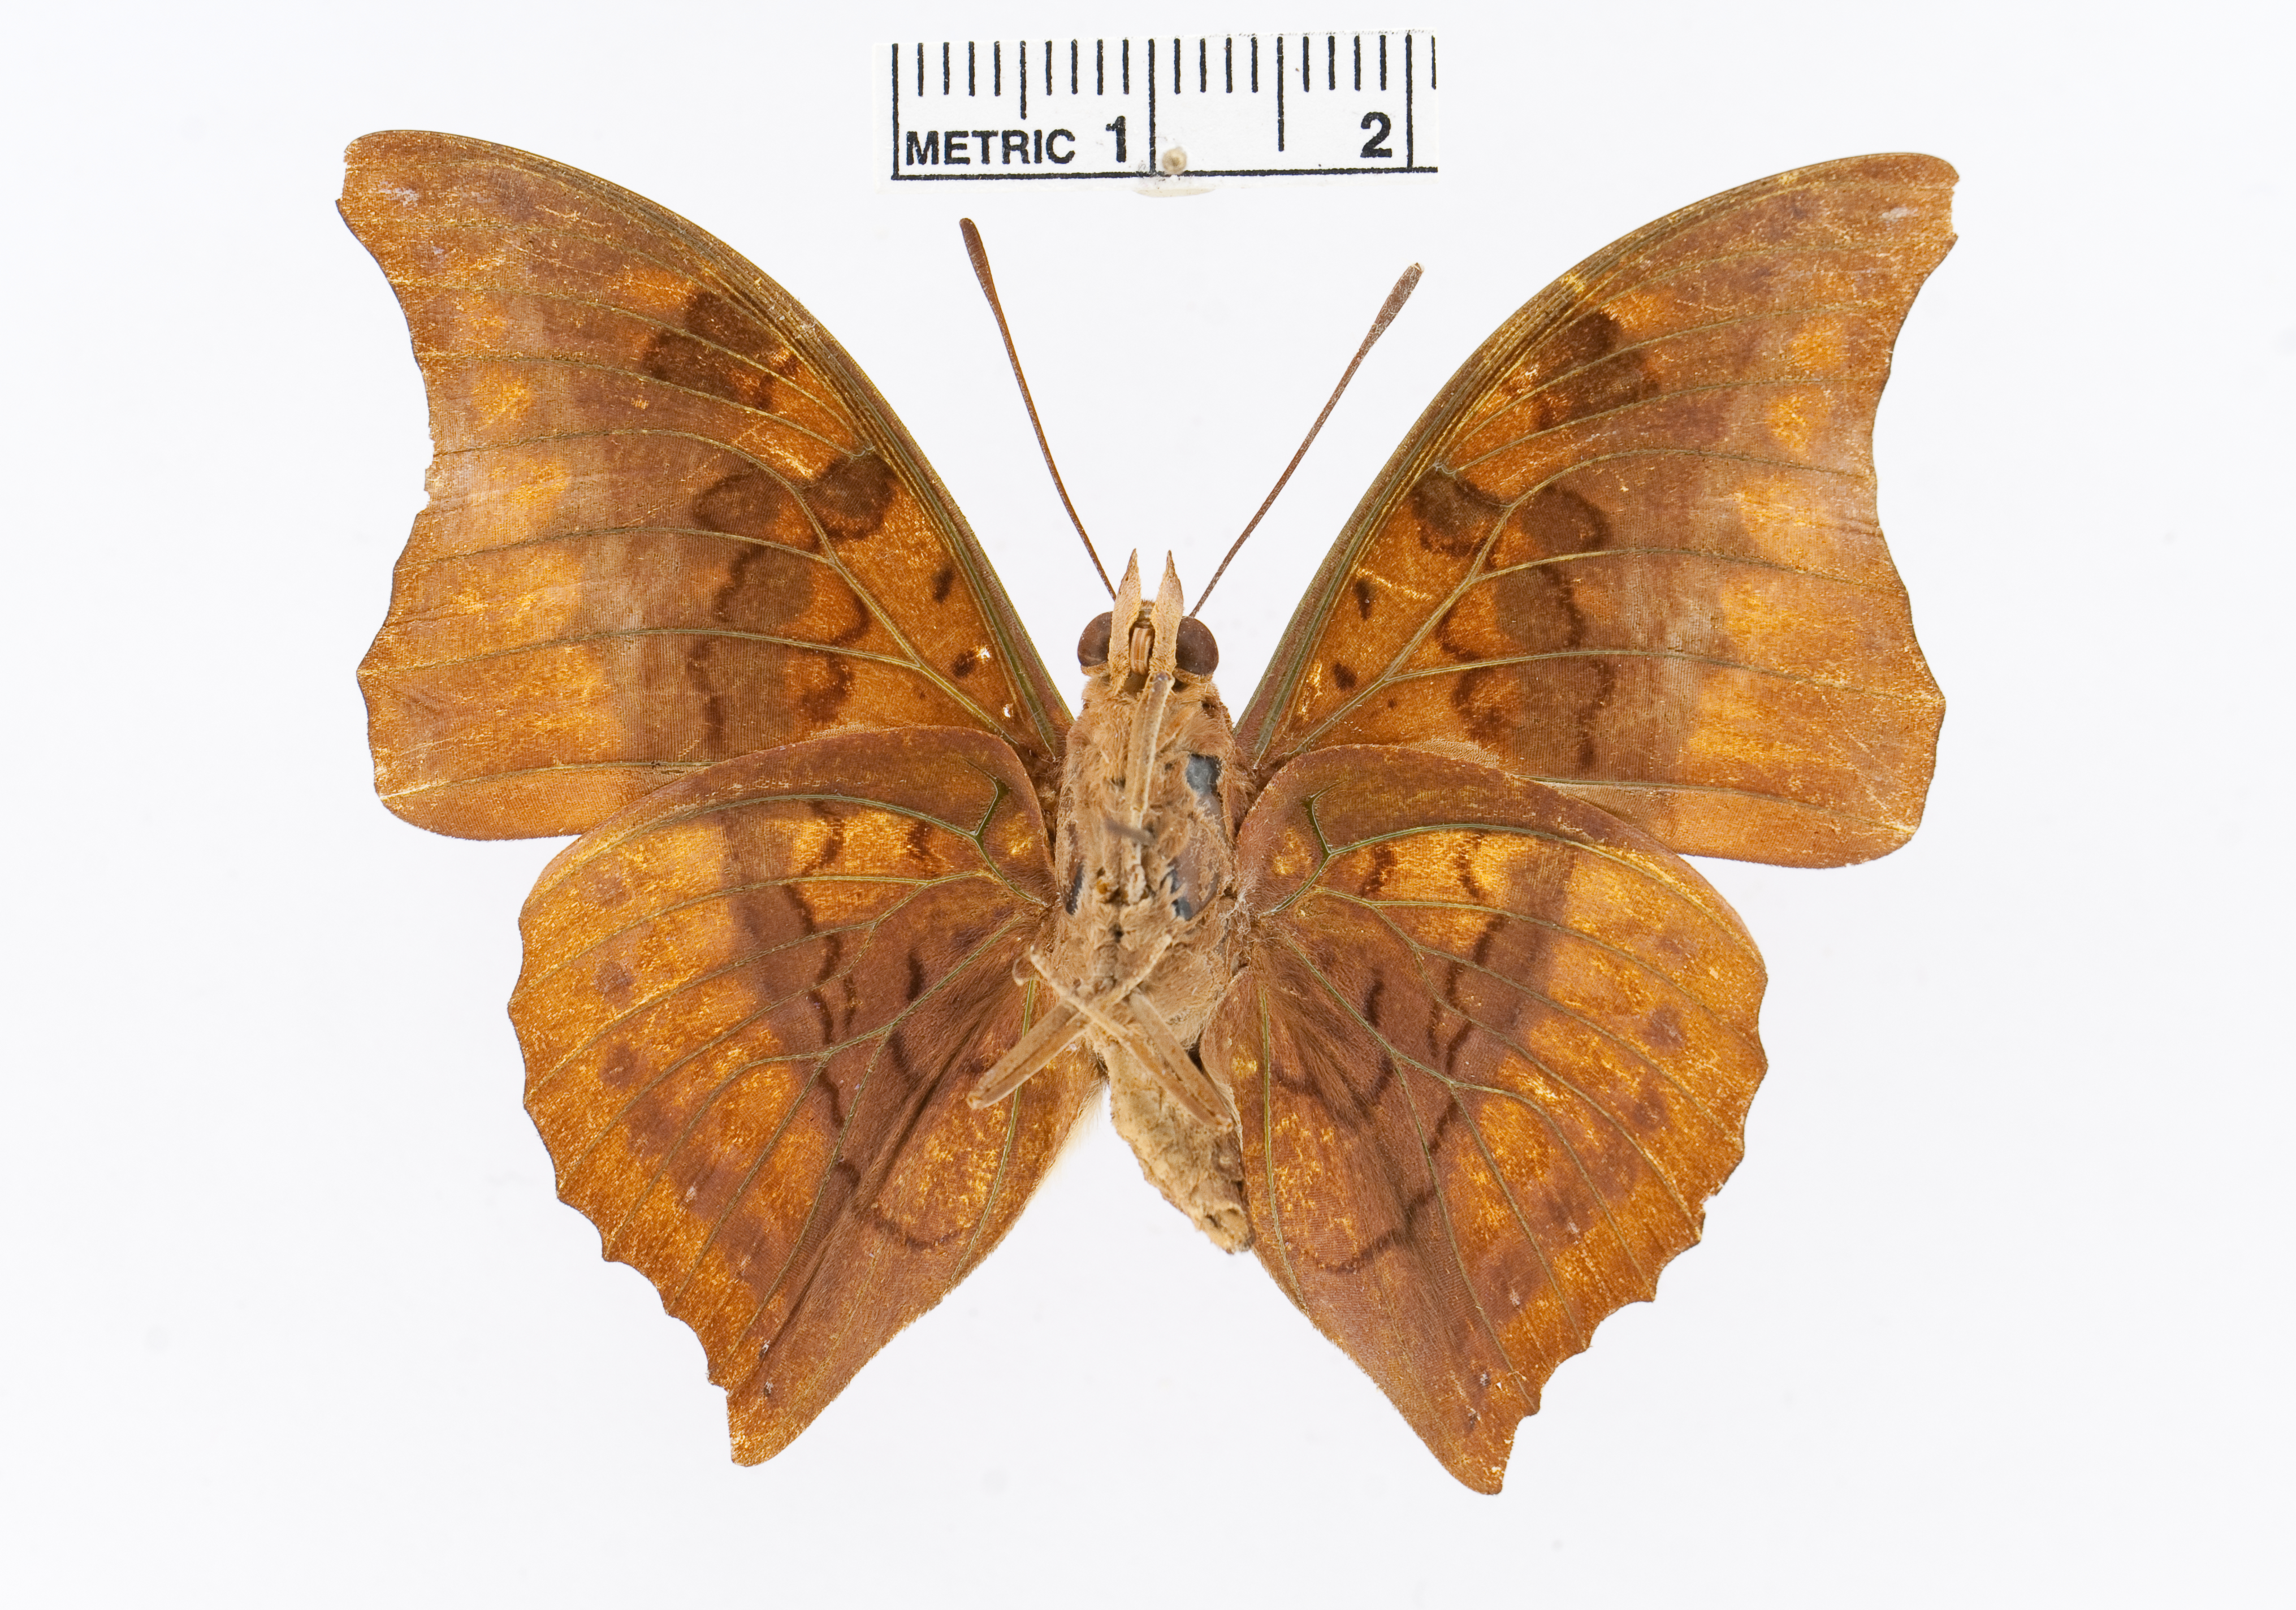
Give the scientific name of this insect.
Charaxes nichetes
